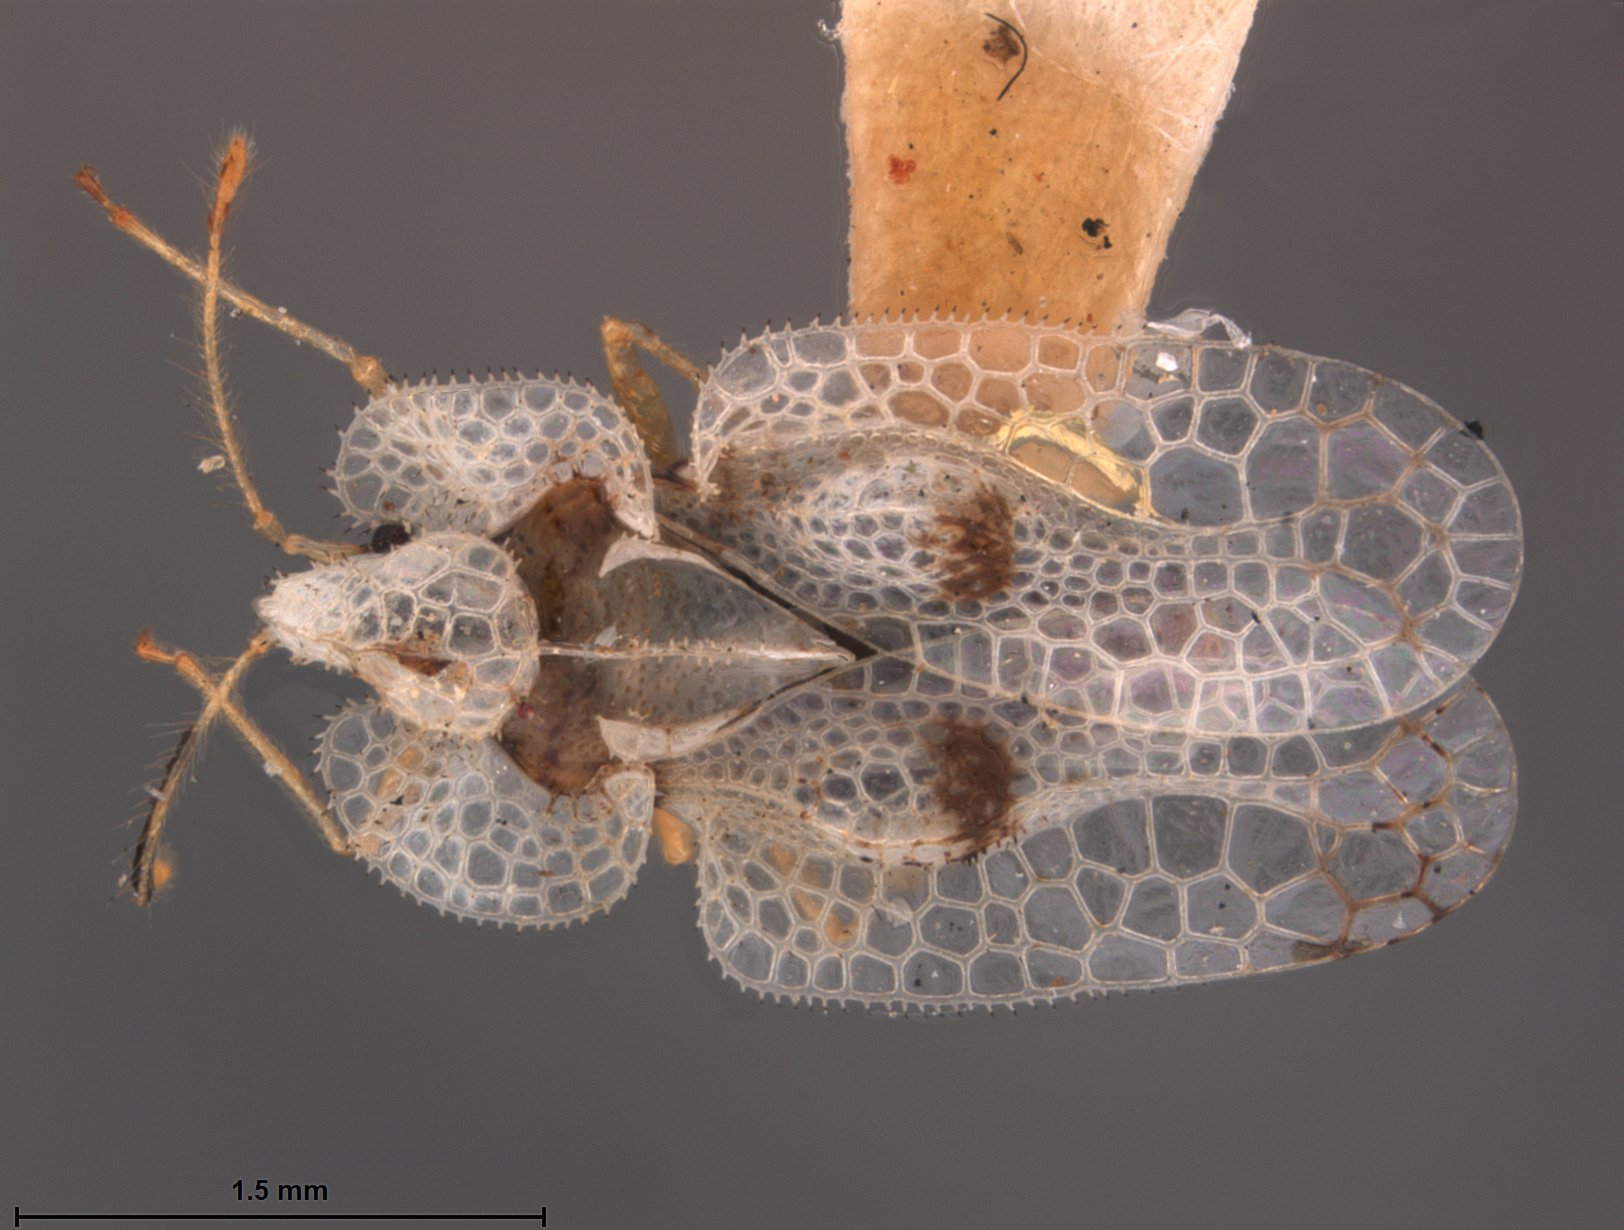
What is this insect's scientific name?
Tingis ciliata
